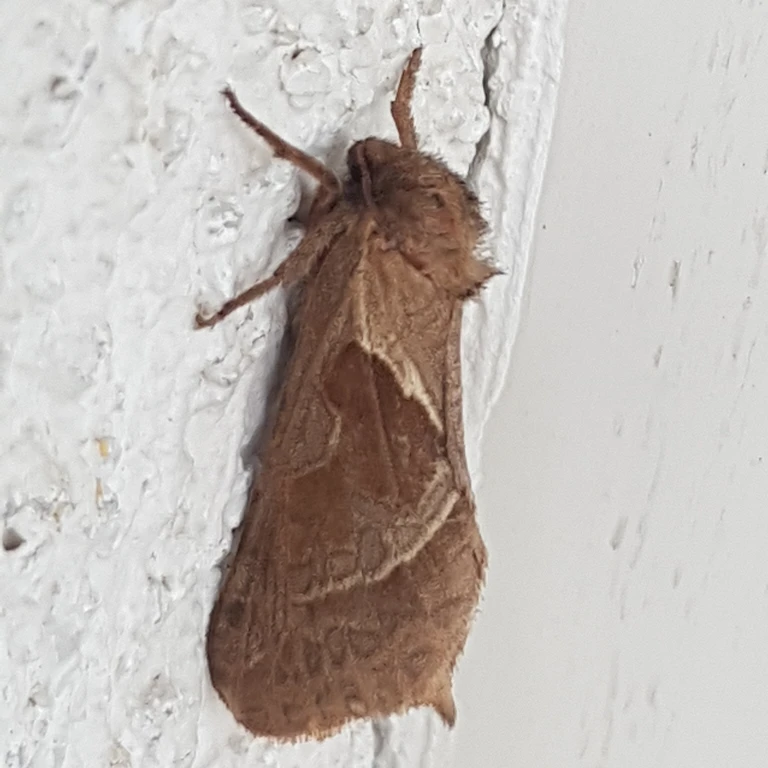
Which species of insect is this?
Triodia sylvina
